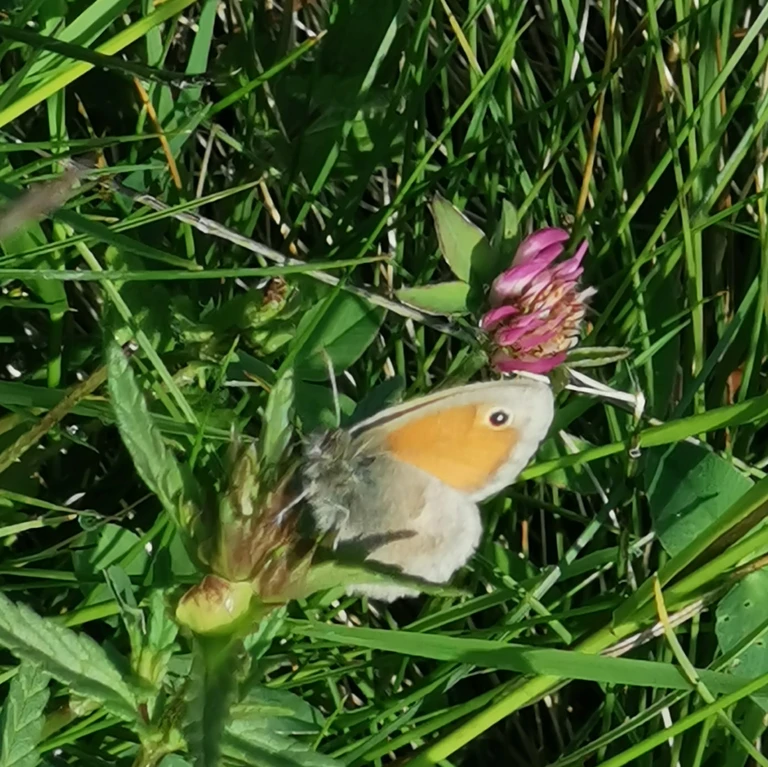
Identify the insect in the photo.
Coenonympha pamphilus
